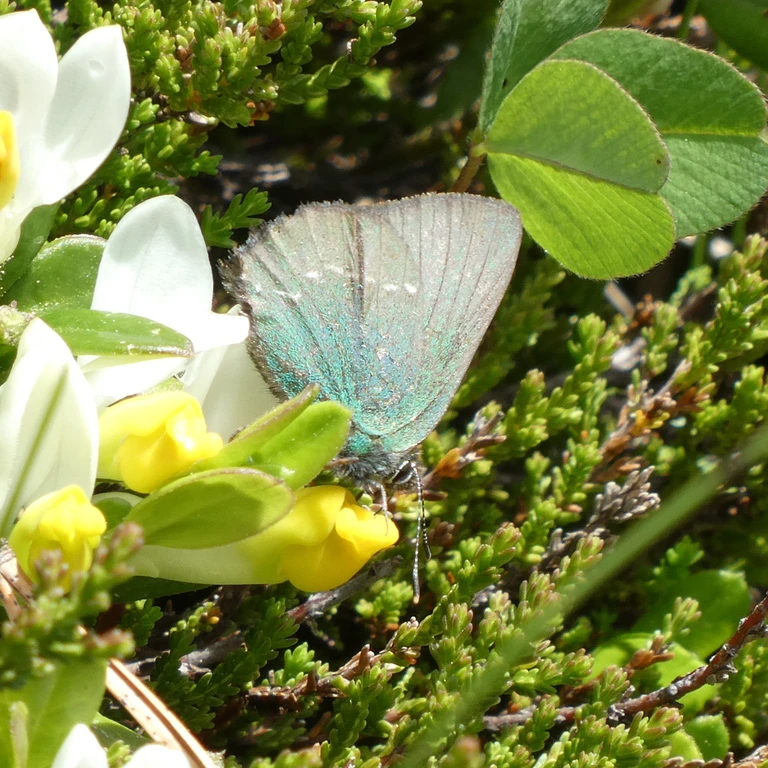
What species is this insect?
Callophrys rubi
